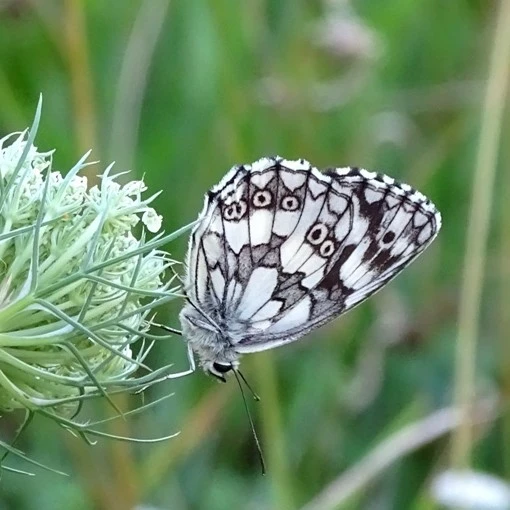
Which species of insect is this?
Melanargia galathea
